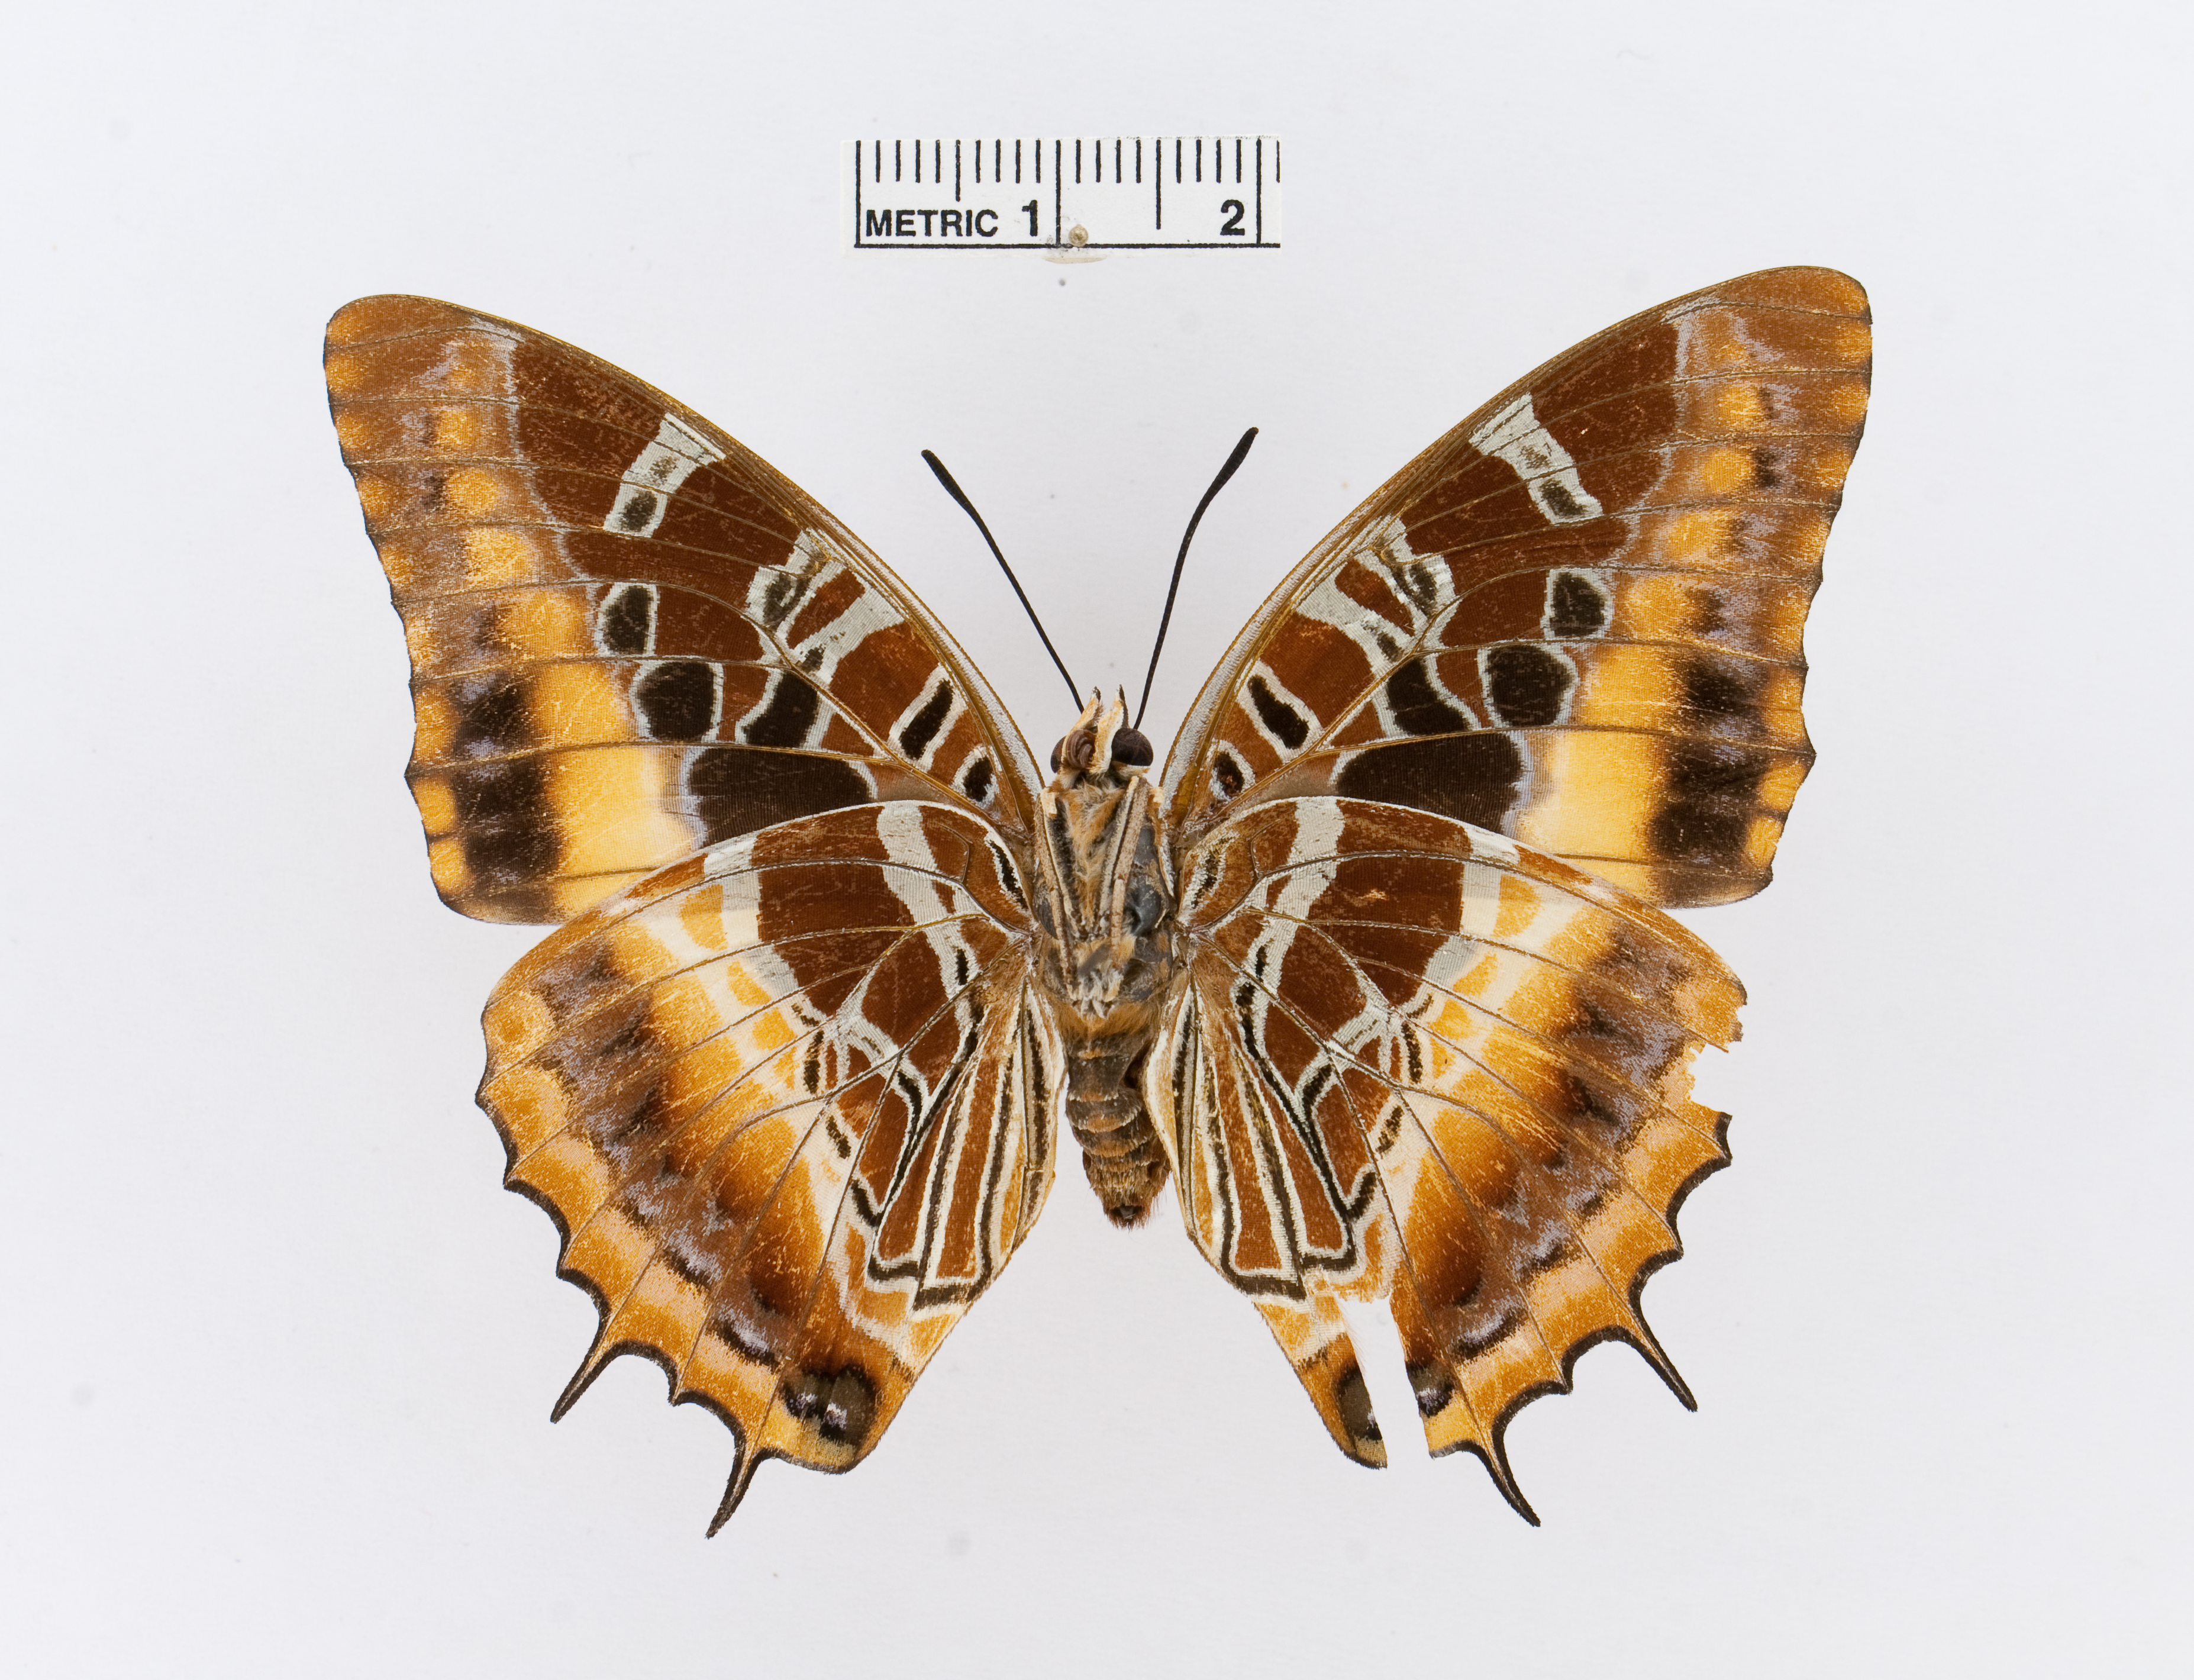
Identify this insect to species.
Charaxes eudoxus
